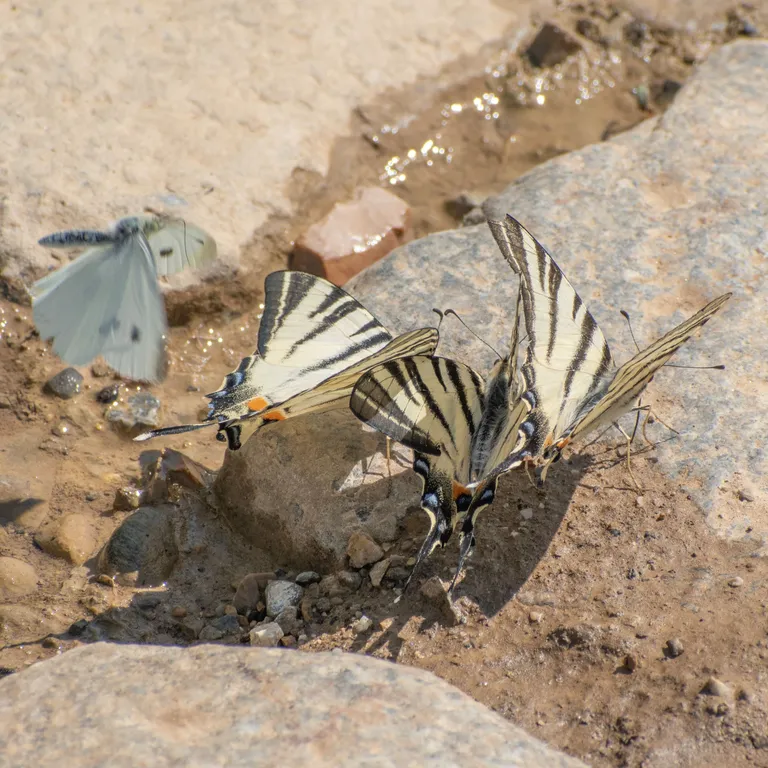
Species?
Iphiclides podalirius
